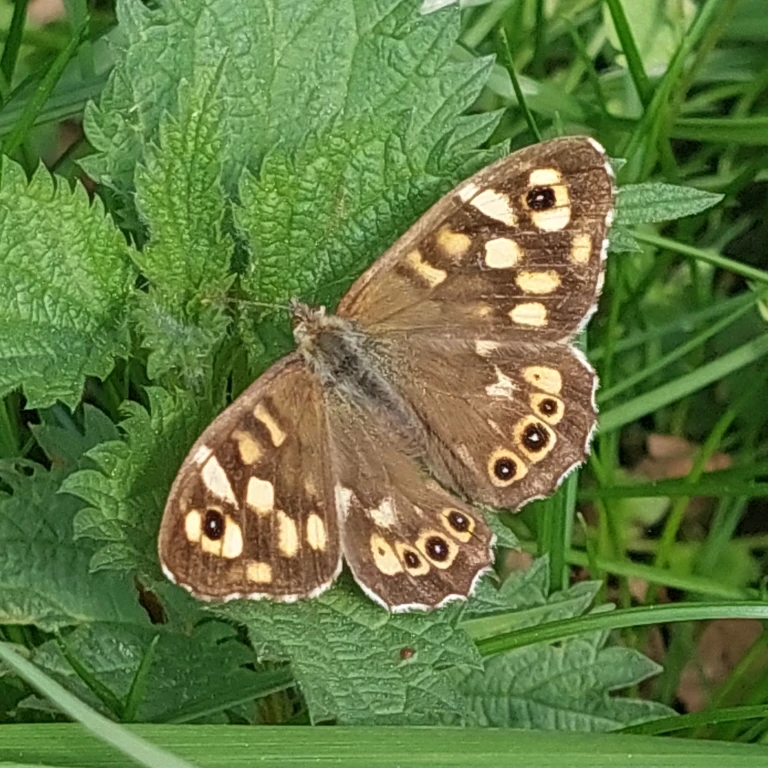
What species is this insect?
Pararge aegeria
